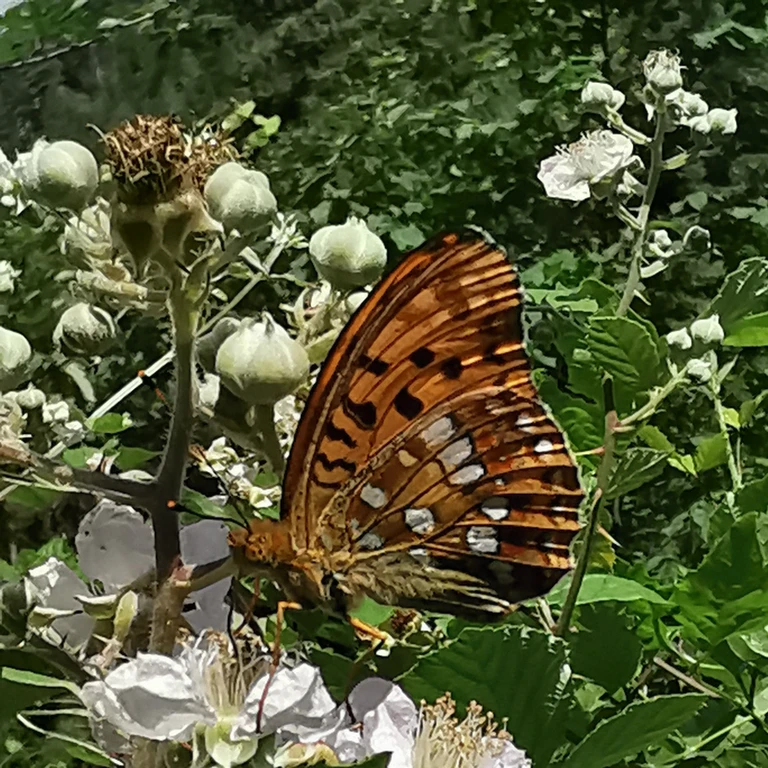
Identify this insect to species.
Fabriciana adippe
